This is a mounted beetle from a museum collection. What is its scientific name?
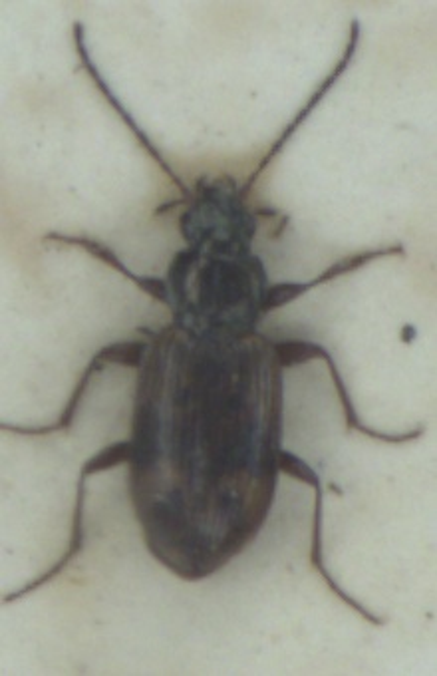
Bembidion dentellum
